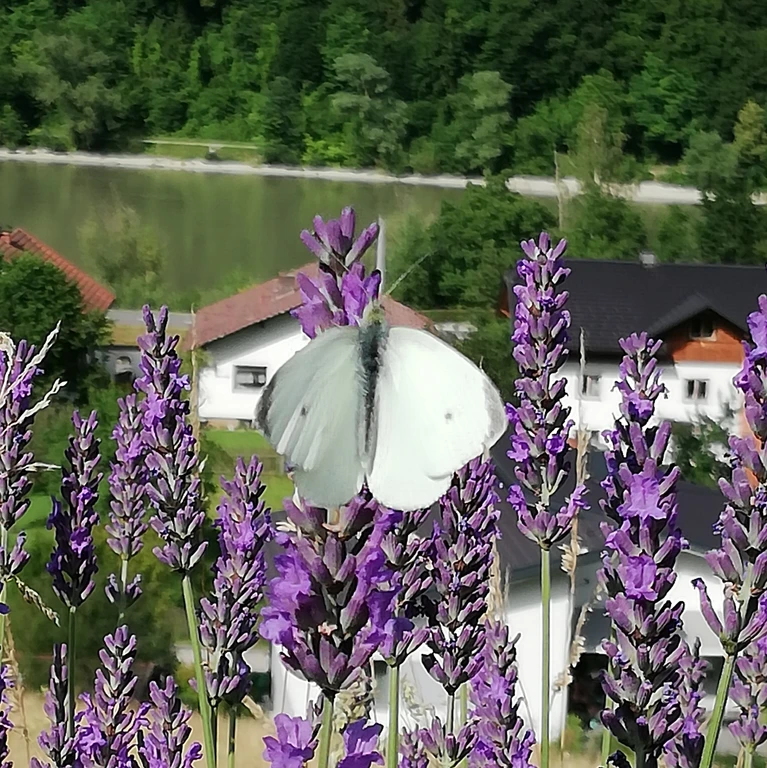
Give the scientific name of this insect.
Pieris rapae
